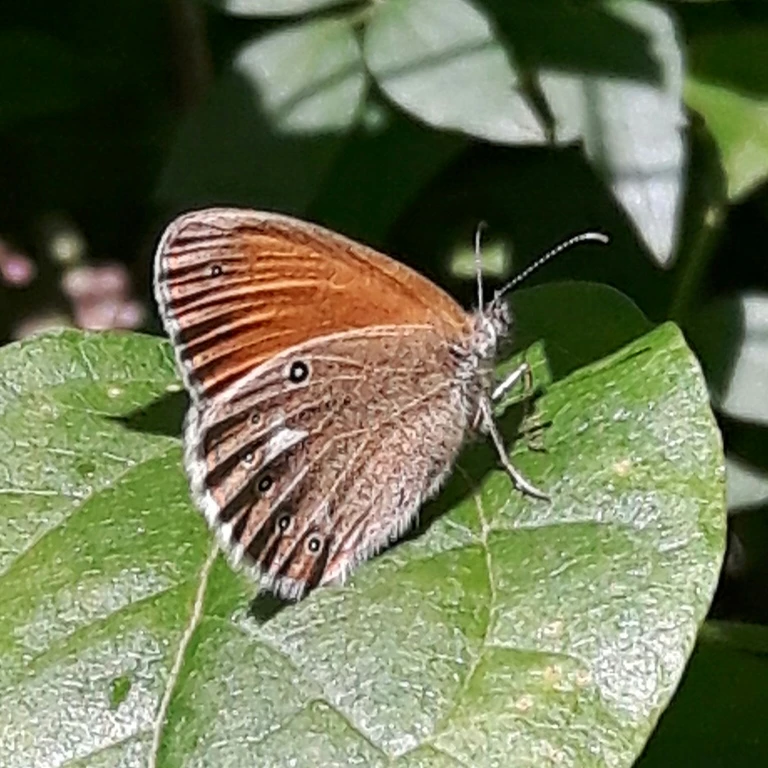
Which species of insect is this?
Coenonympha glycerion (also Coenonympha iphis)
